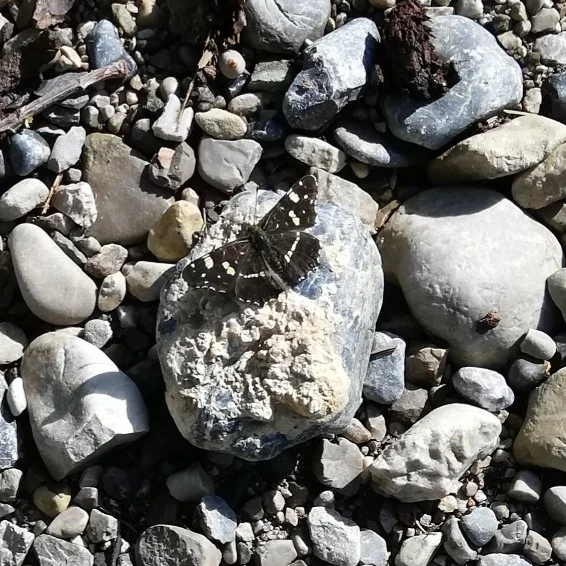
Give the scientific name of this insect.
Araschnia levana
